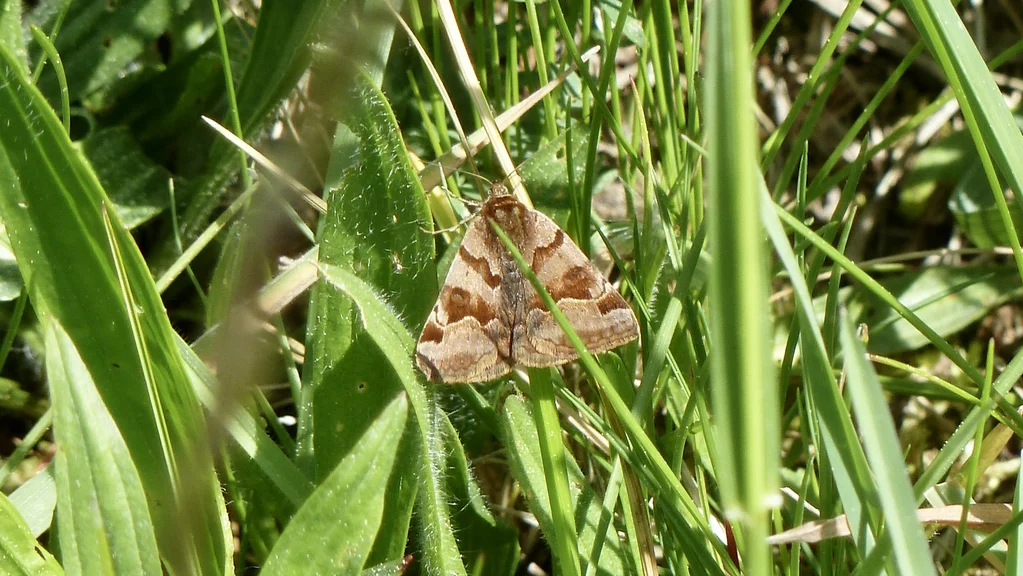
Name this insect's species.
Euclidia glyphica
